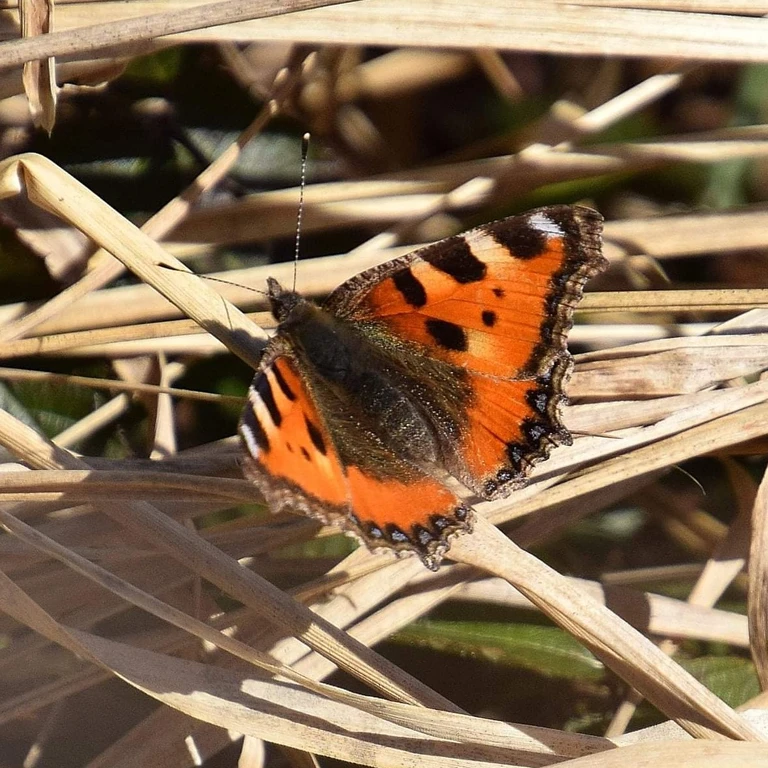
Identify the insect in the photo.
Aglais urticae
